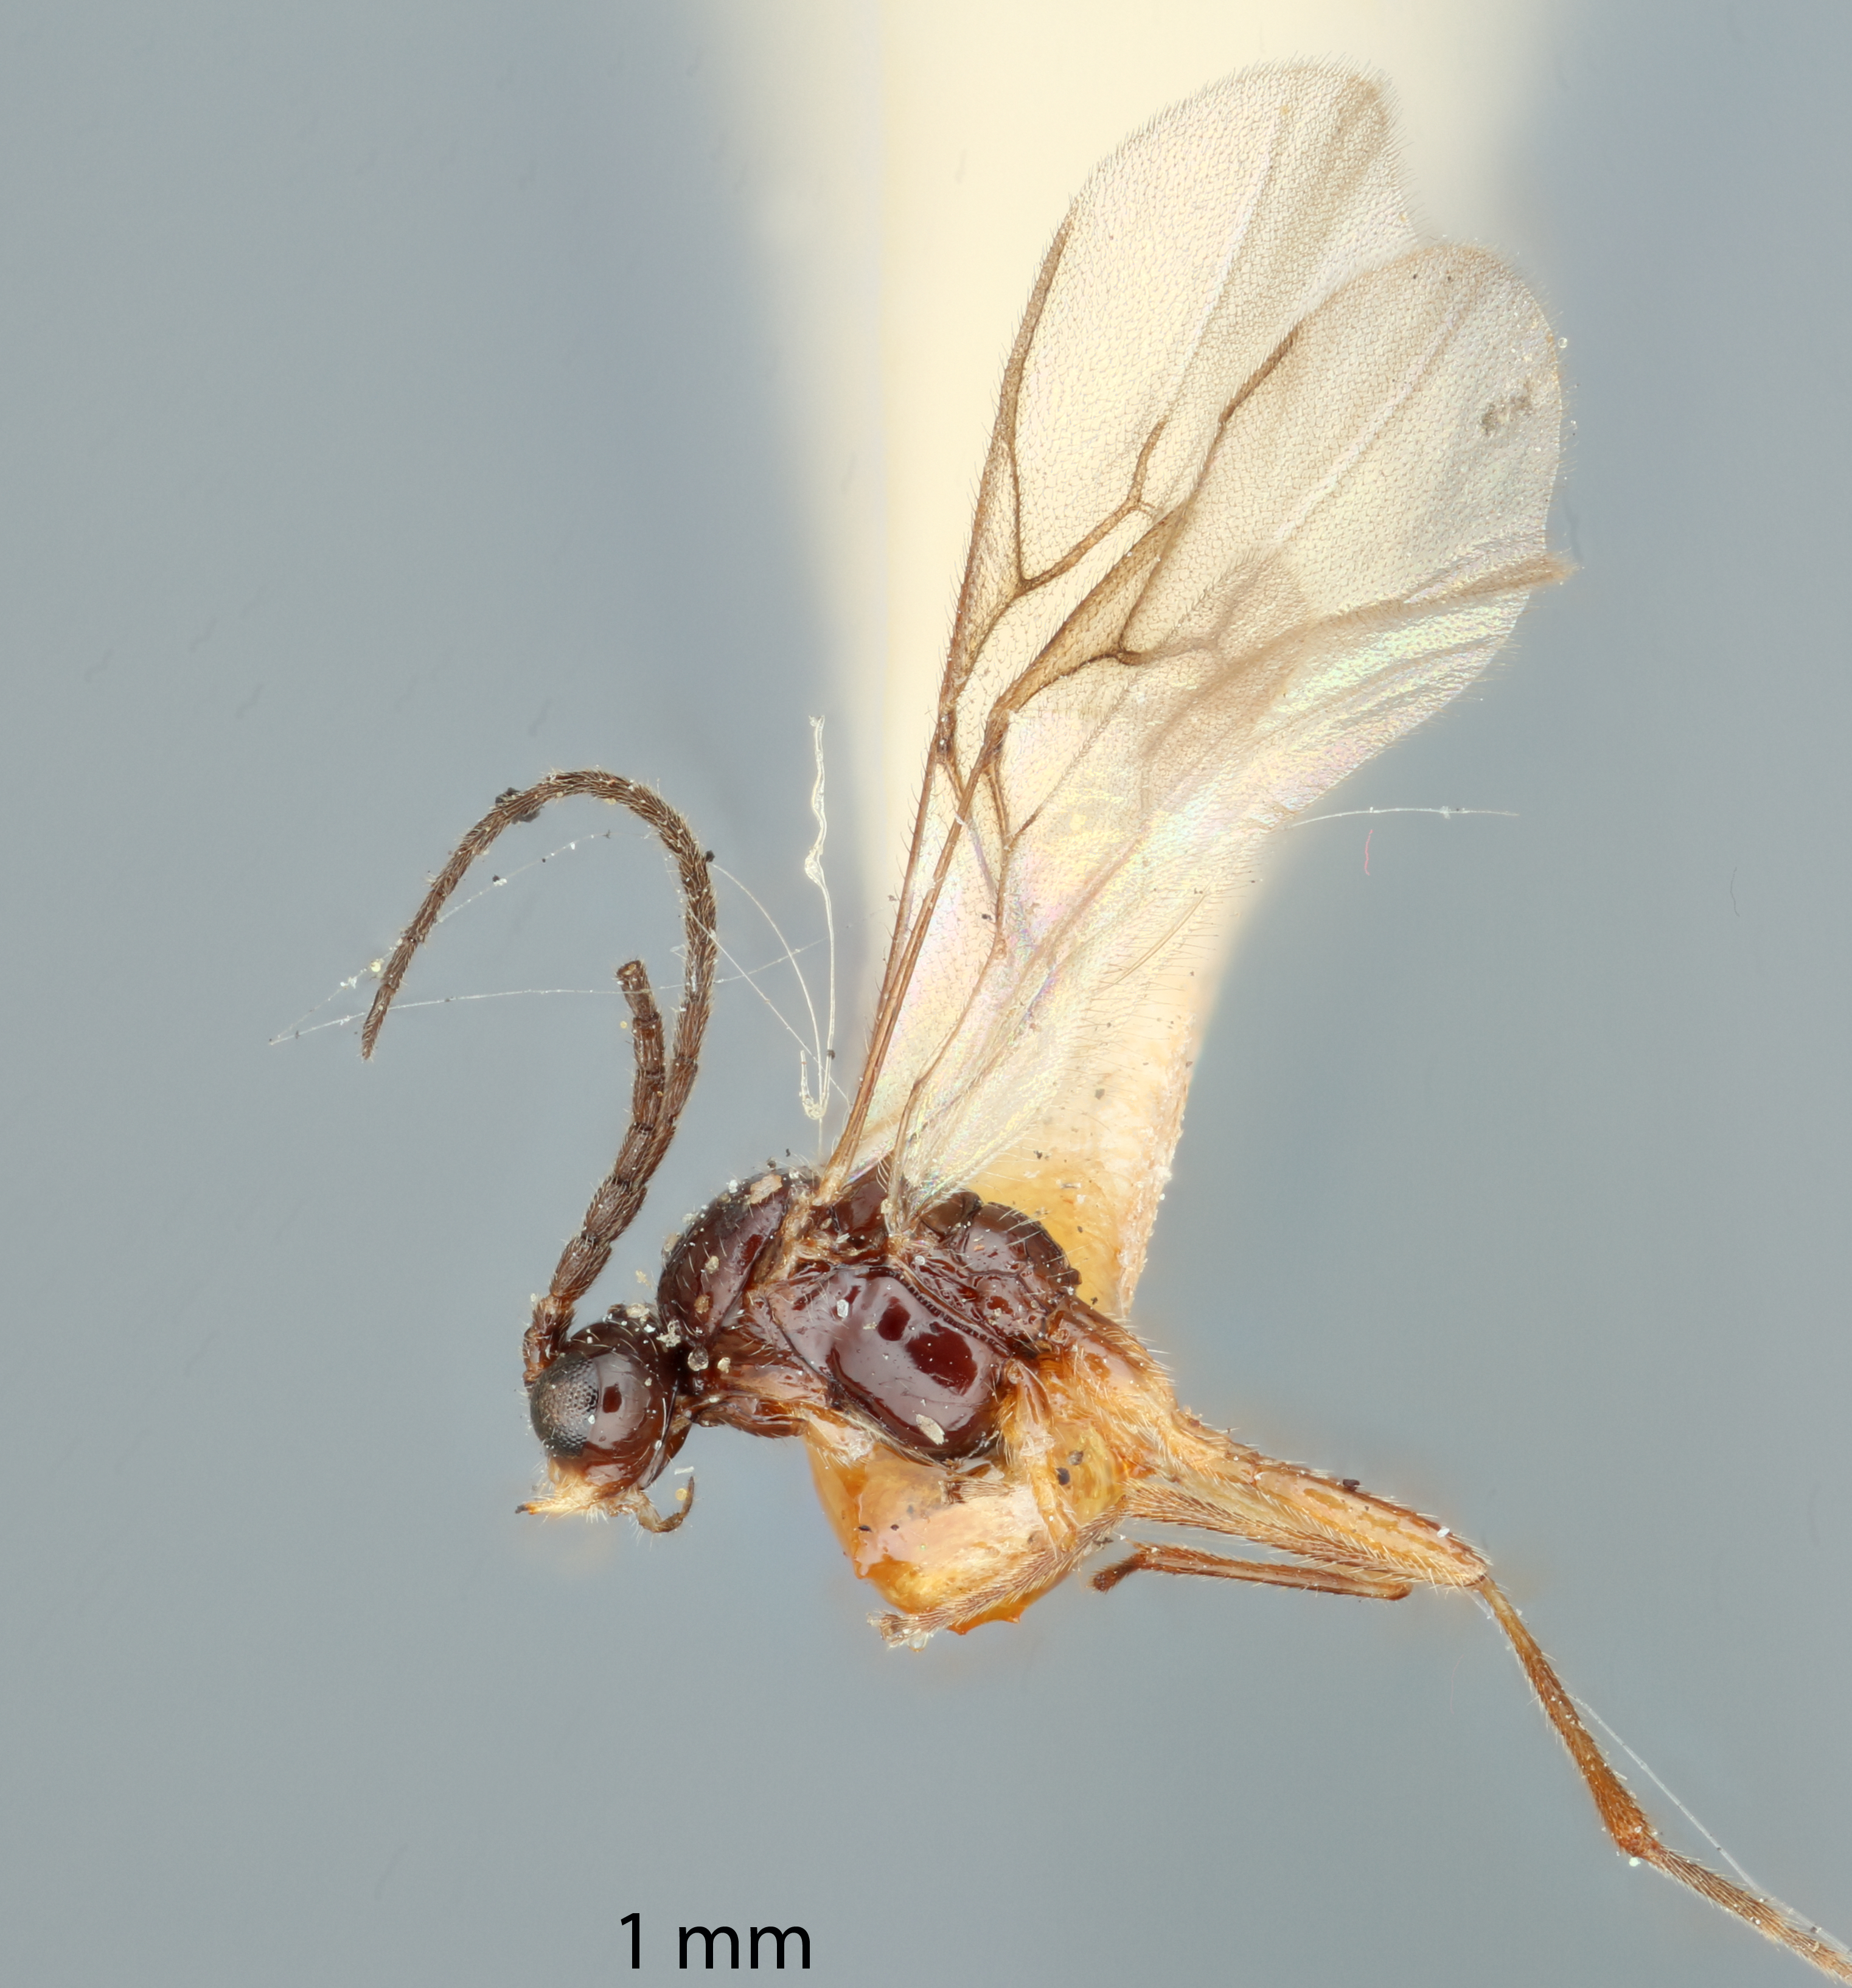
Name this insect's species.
Aphidius montanus
